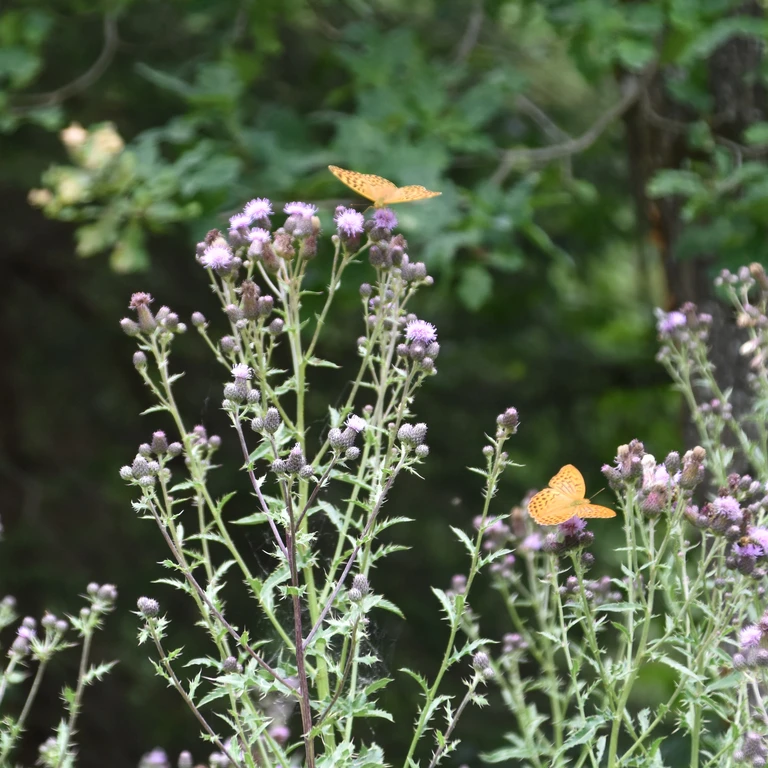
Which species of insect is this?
Argynnis paphia
